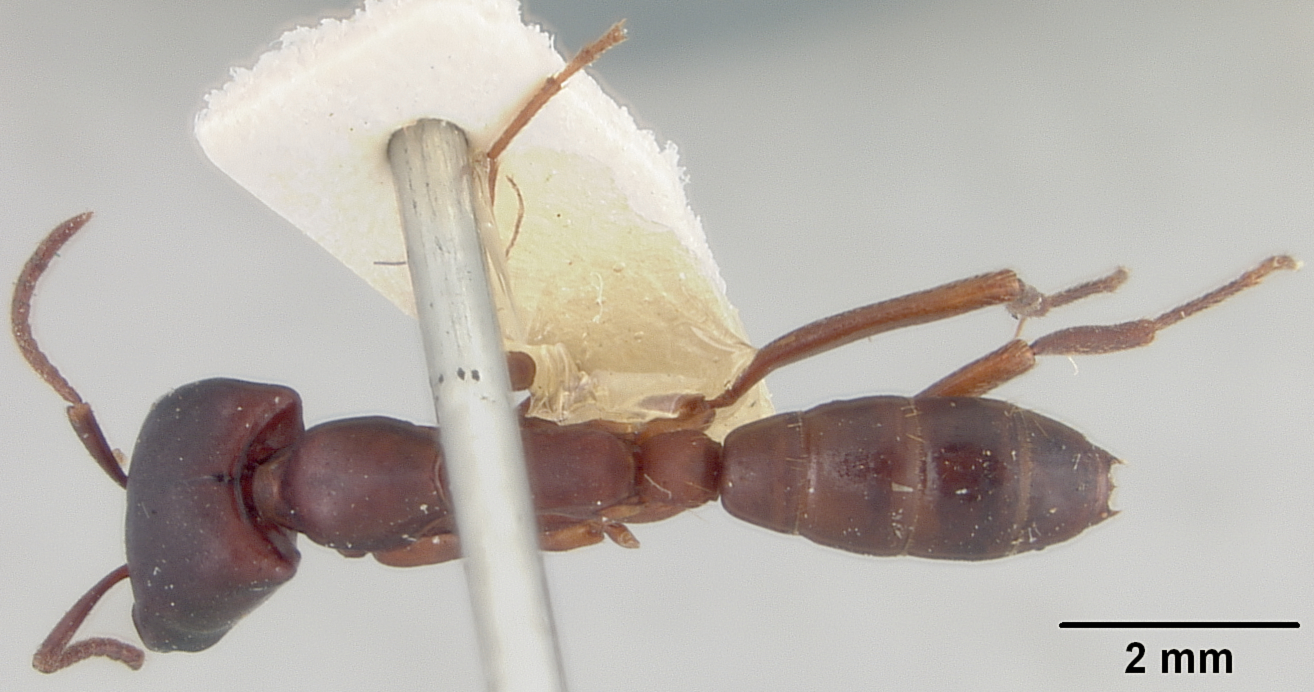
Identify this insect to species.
Dorylus titan
